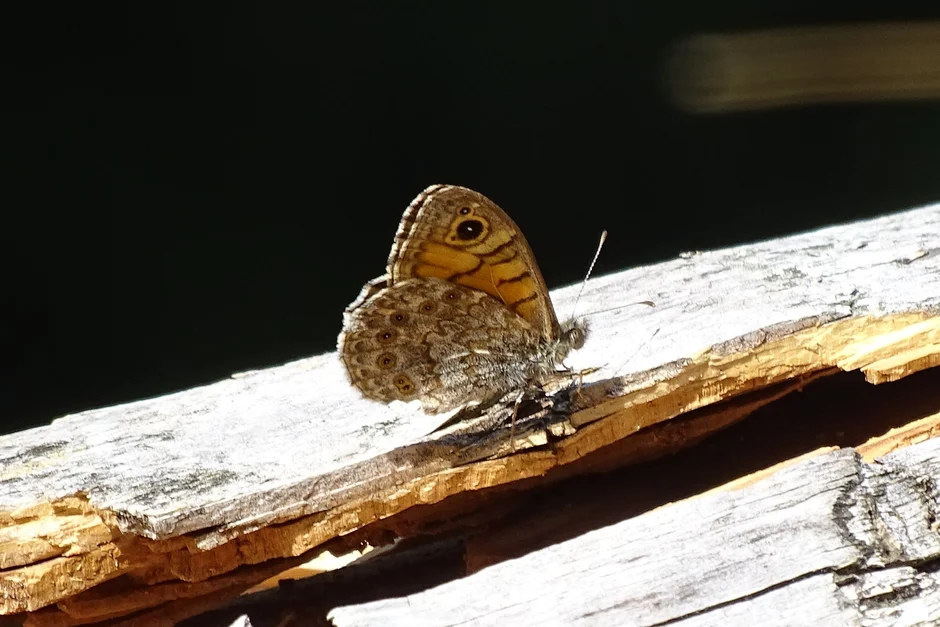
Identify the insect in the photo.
Lasiommata megera (also Pararge megera)
